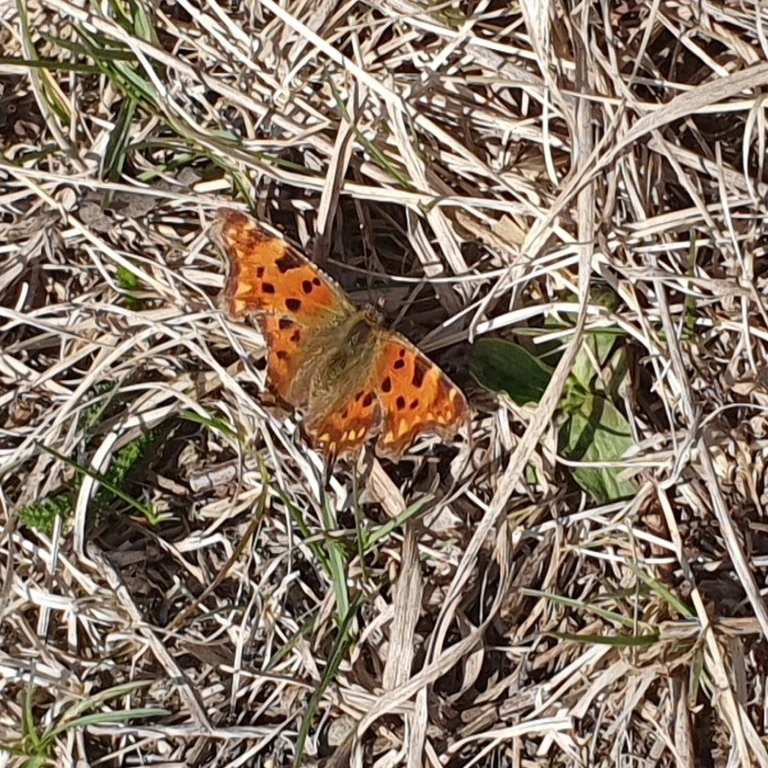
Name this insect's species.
Polygonia c-album
